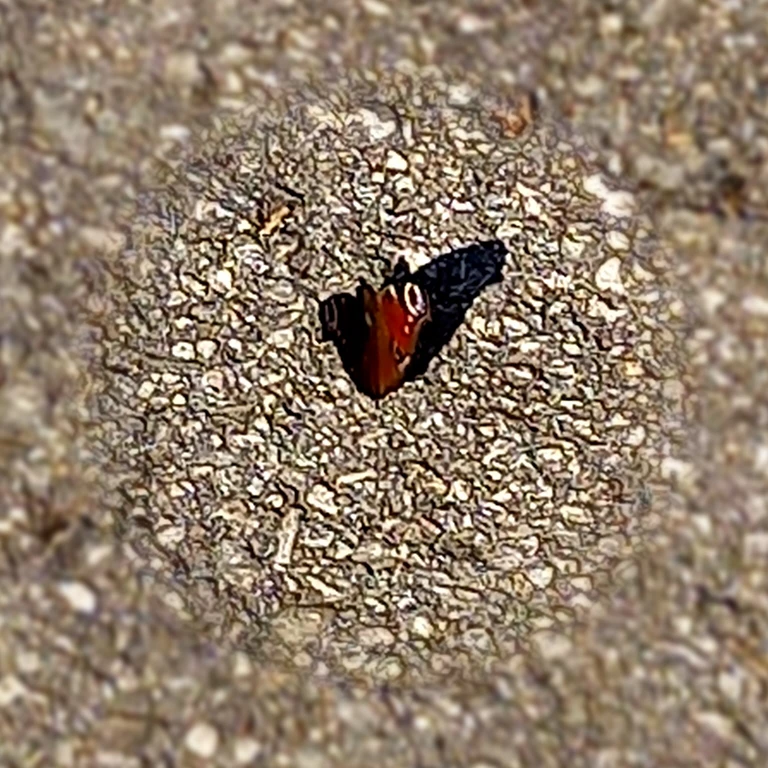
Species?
Aglais io
